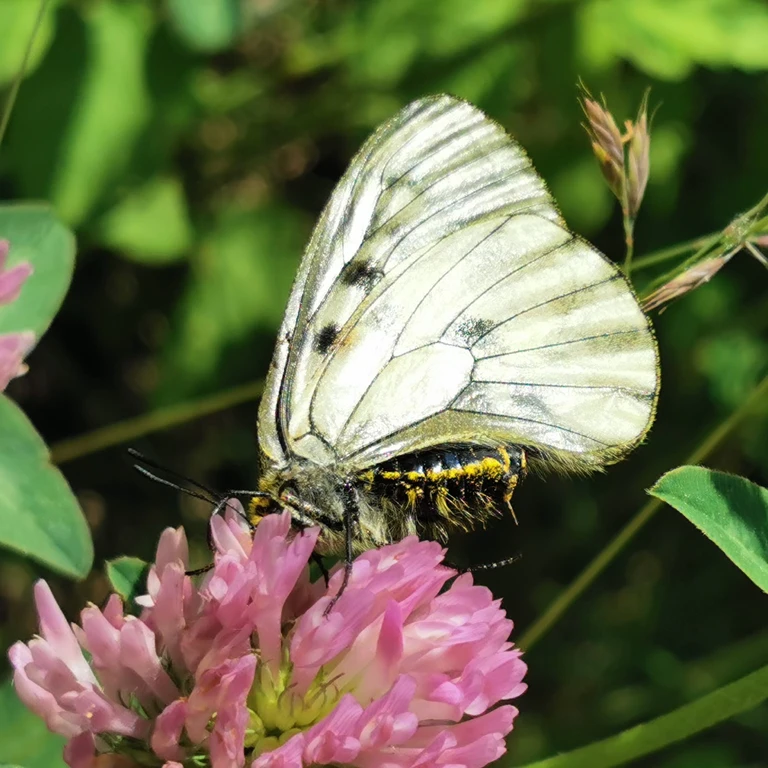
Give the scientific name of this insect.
Parnassius mnemosyne
